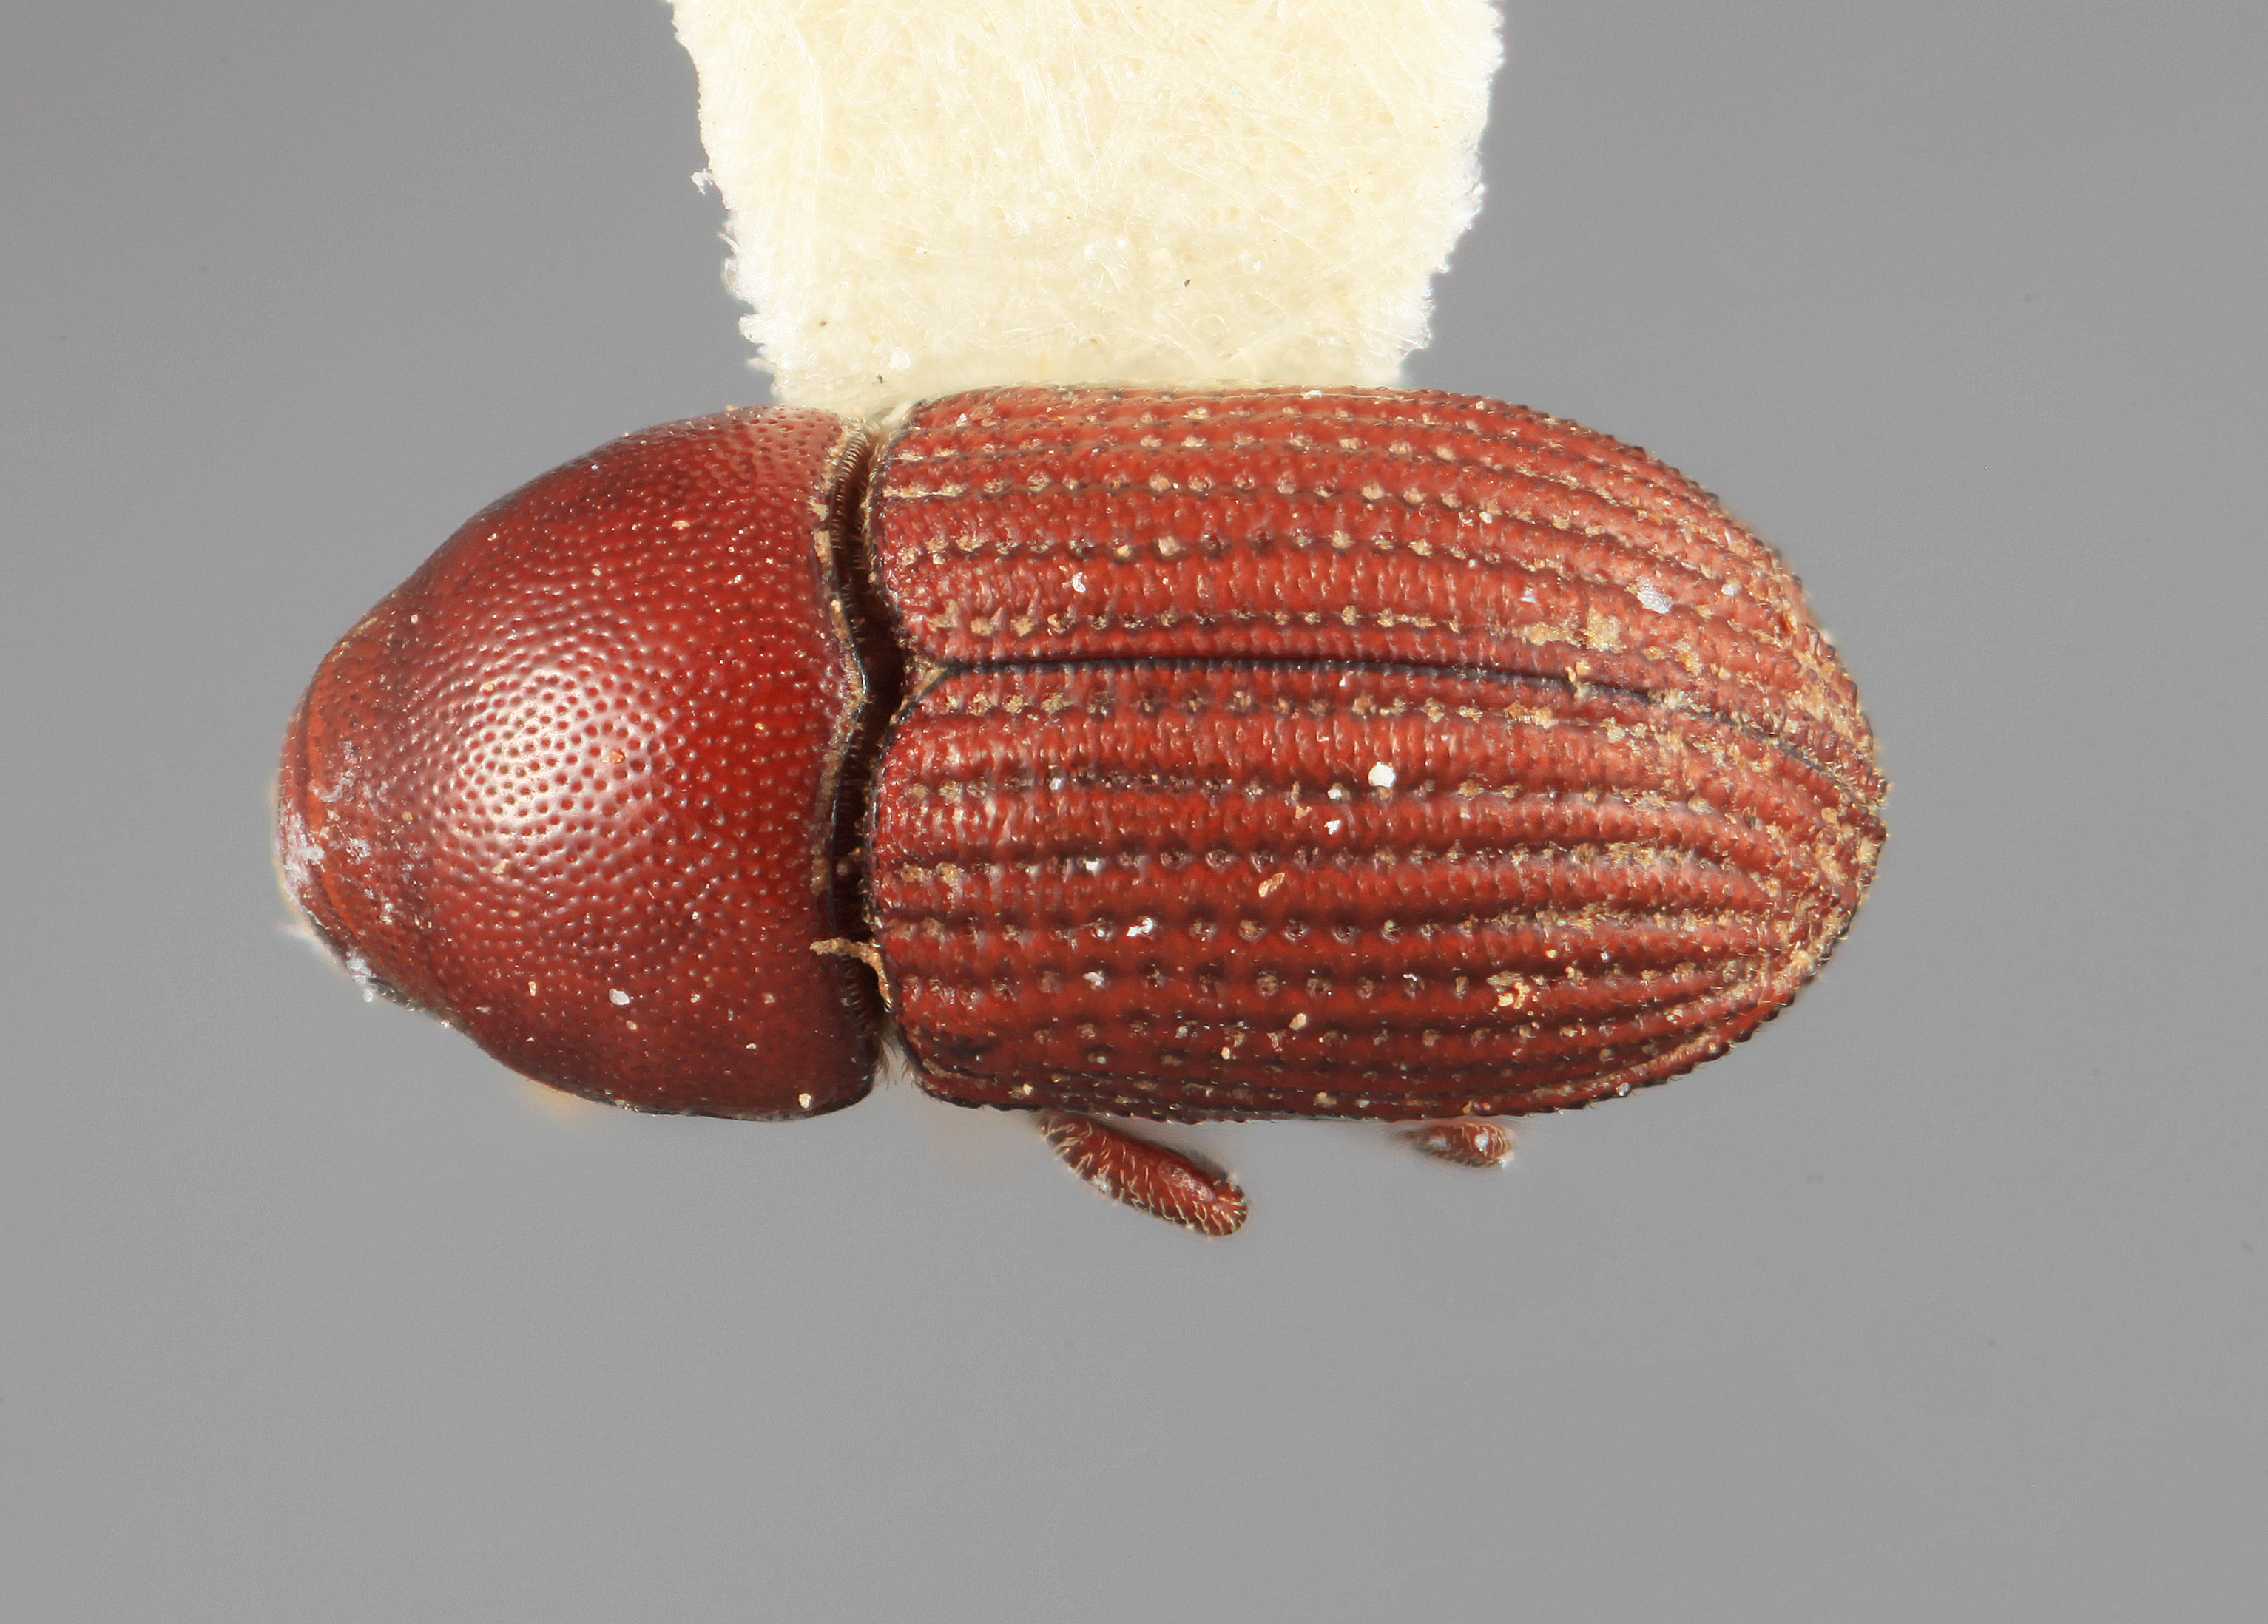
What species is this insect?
Cnemonyx euphorbiae
